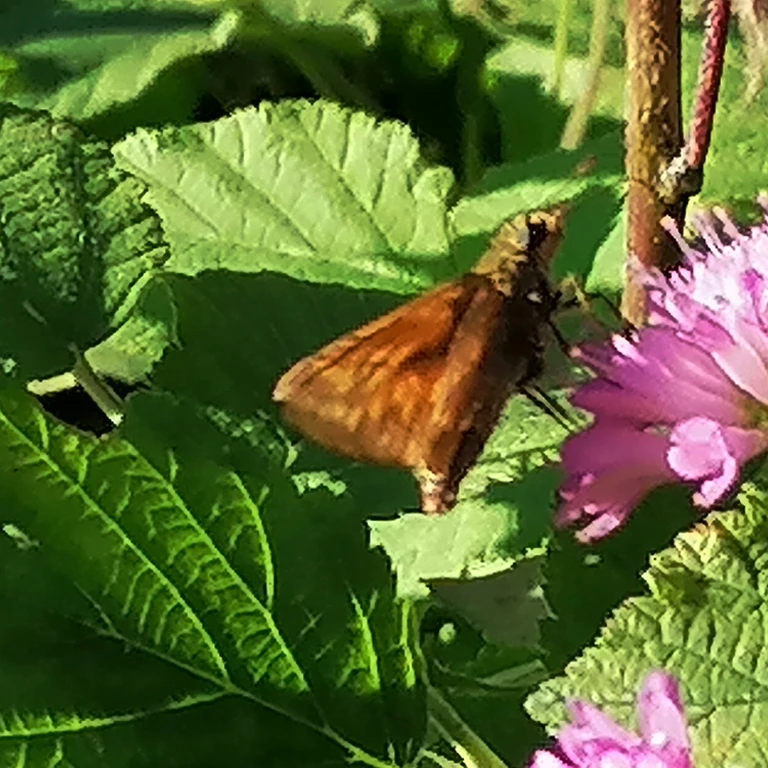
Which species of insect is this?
Ochlodes sylvanus (also Ochlodes venata)
